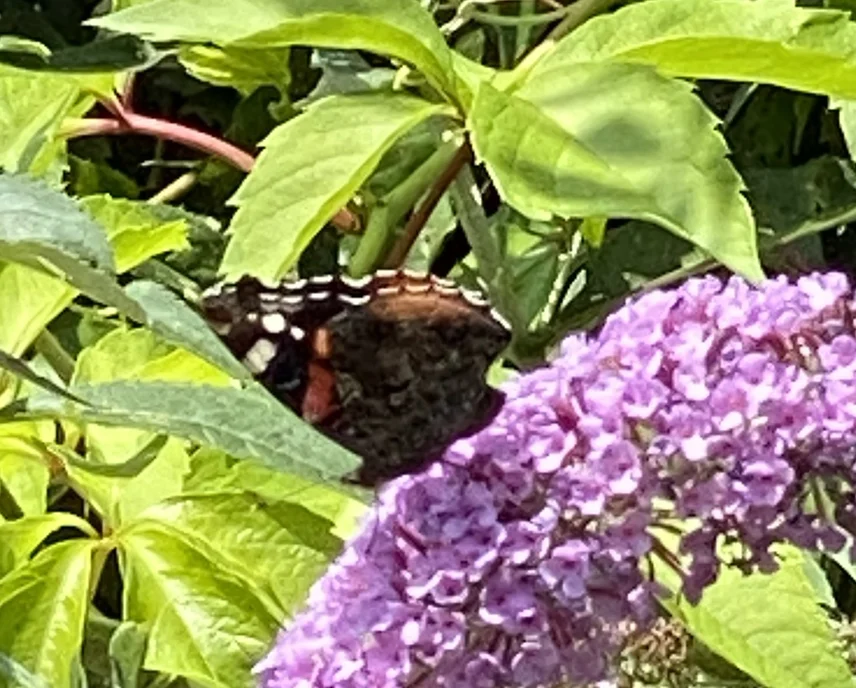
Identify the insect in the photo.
Vanessa atalanta
